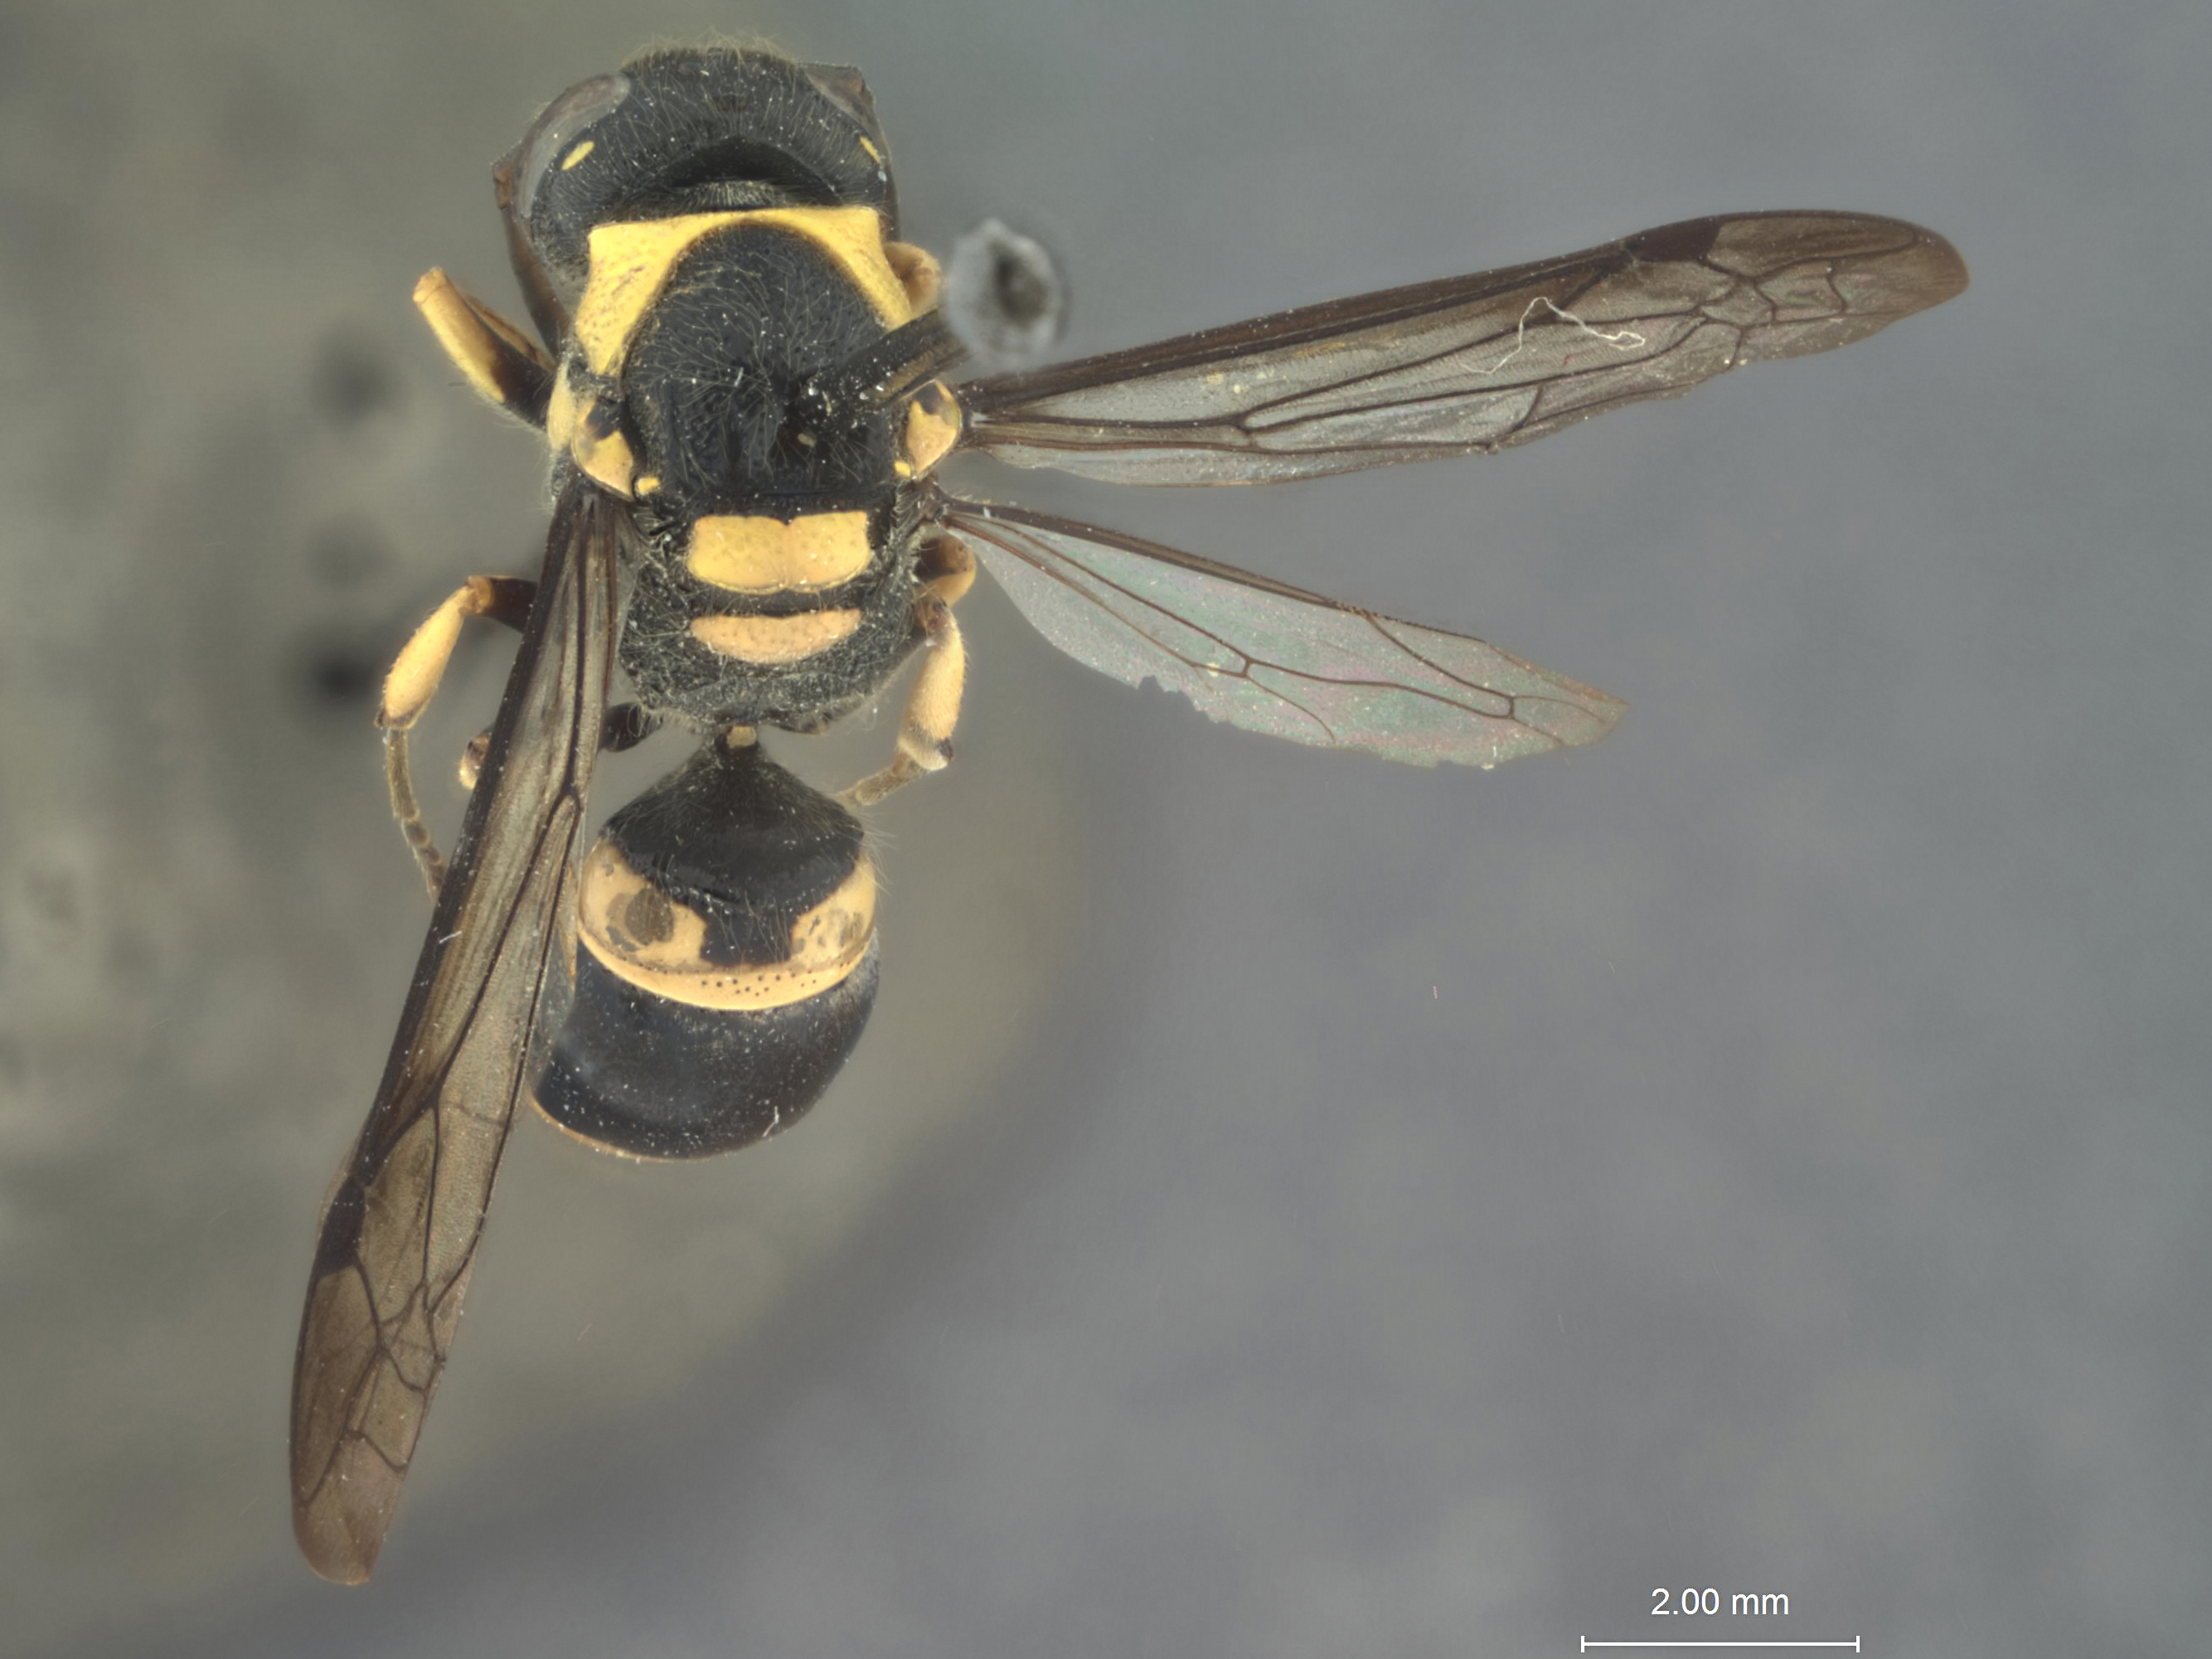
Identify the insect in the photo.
Ancistrocerus isla
